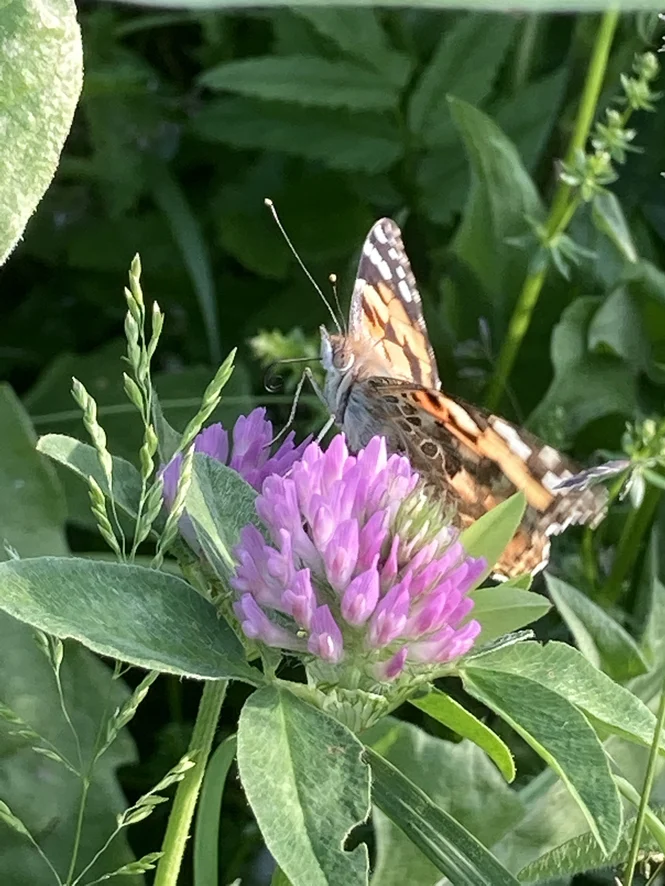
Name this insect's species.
Vanessa cardui
